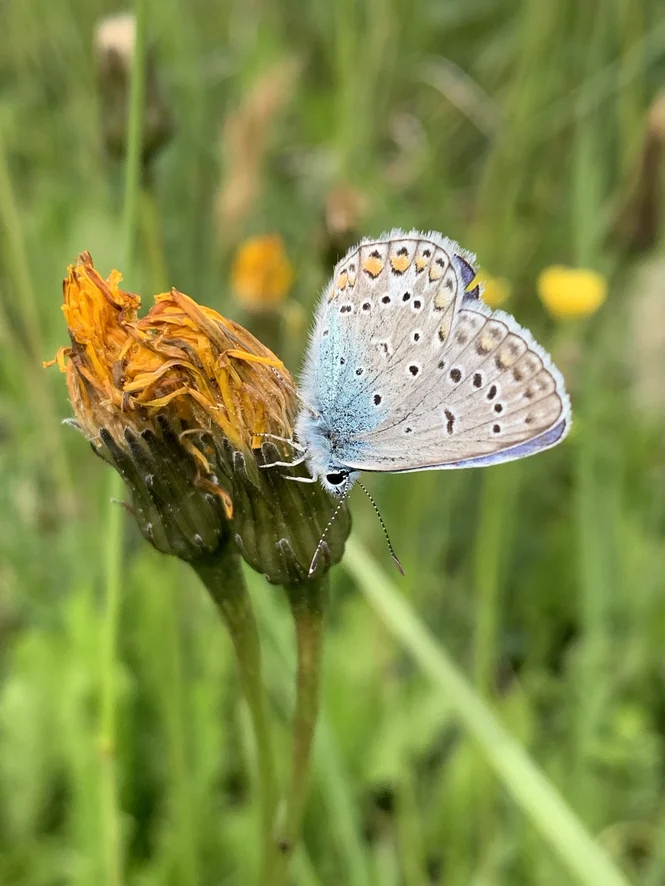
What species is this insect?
Polyommatus icarus
